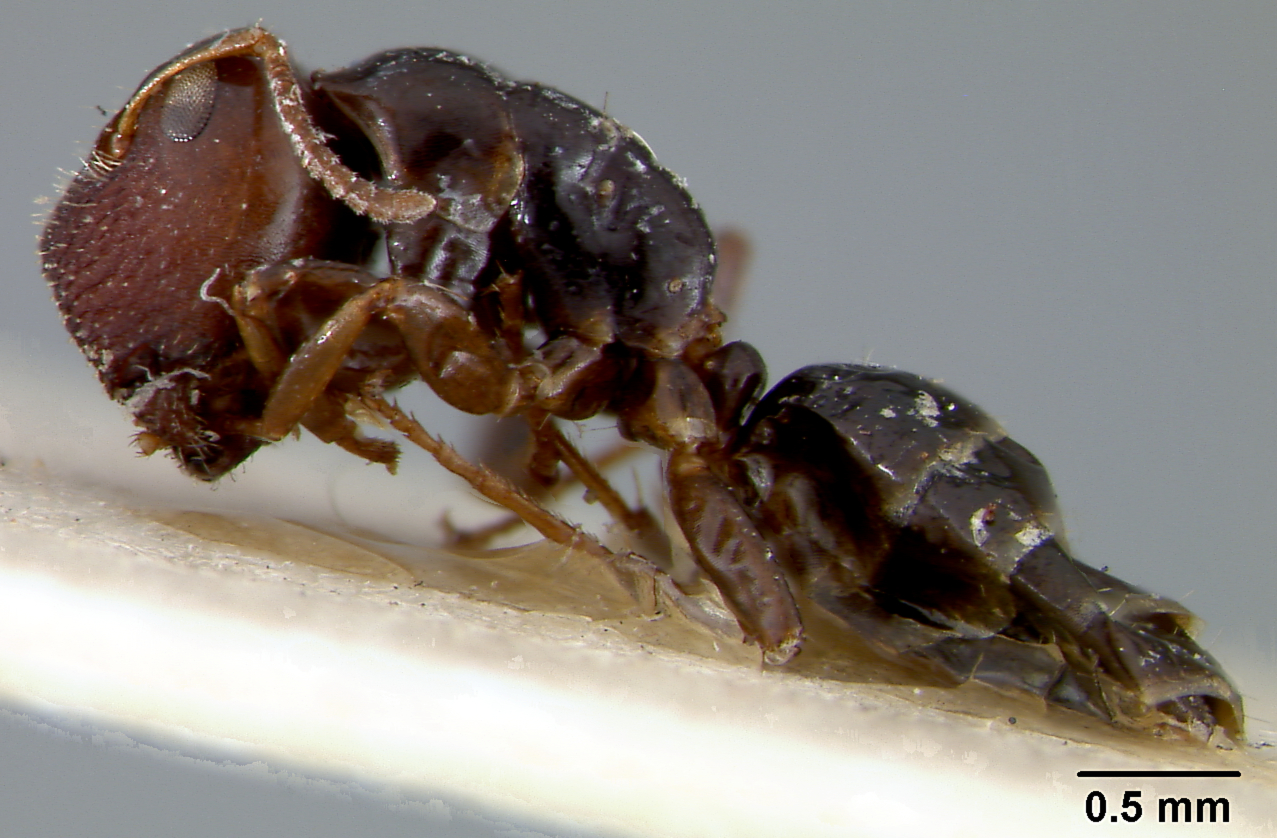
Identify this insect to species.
Camponotus sanguinifrons
